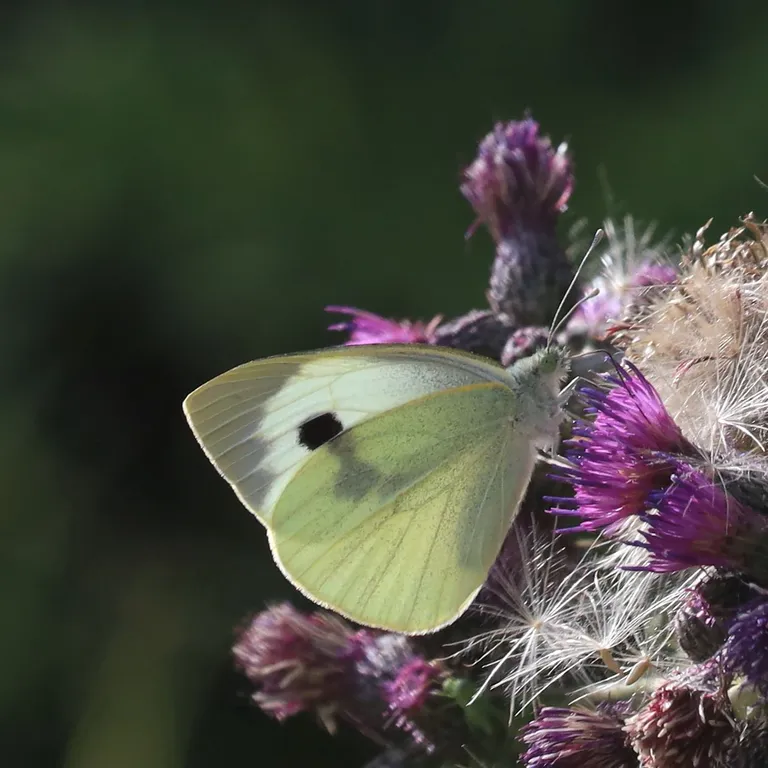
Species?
Pieris brassicae
